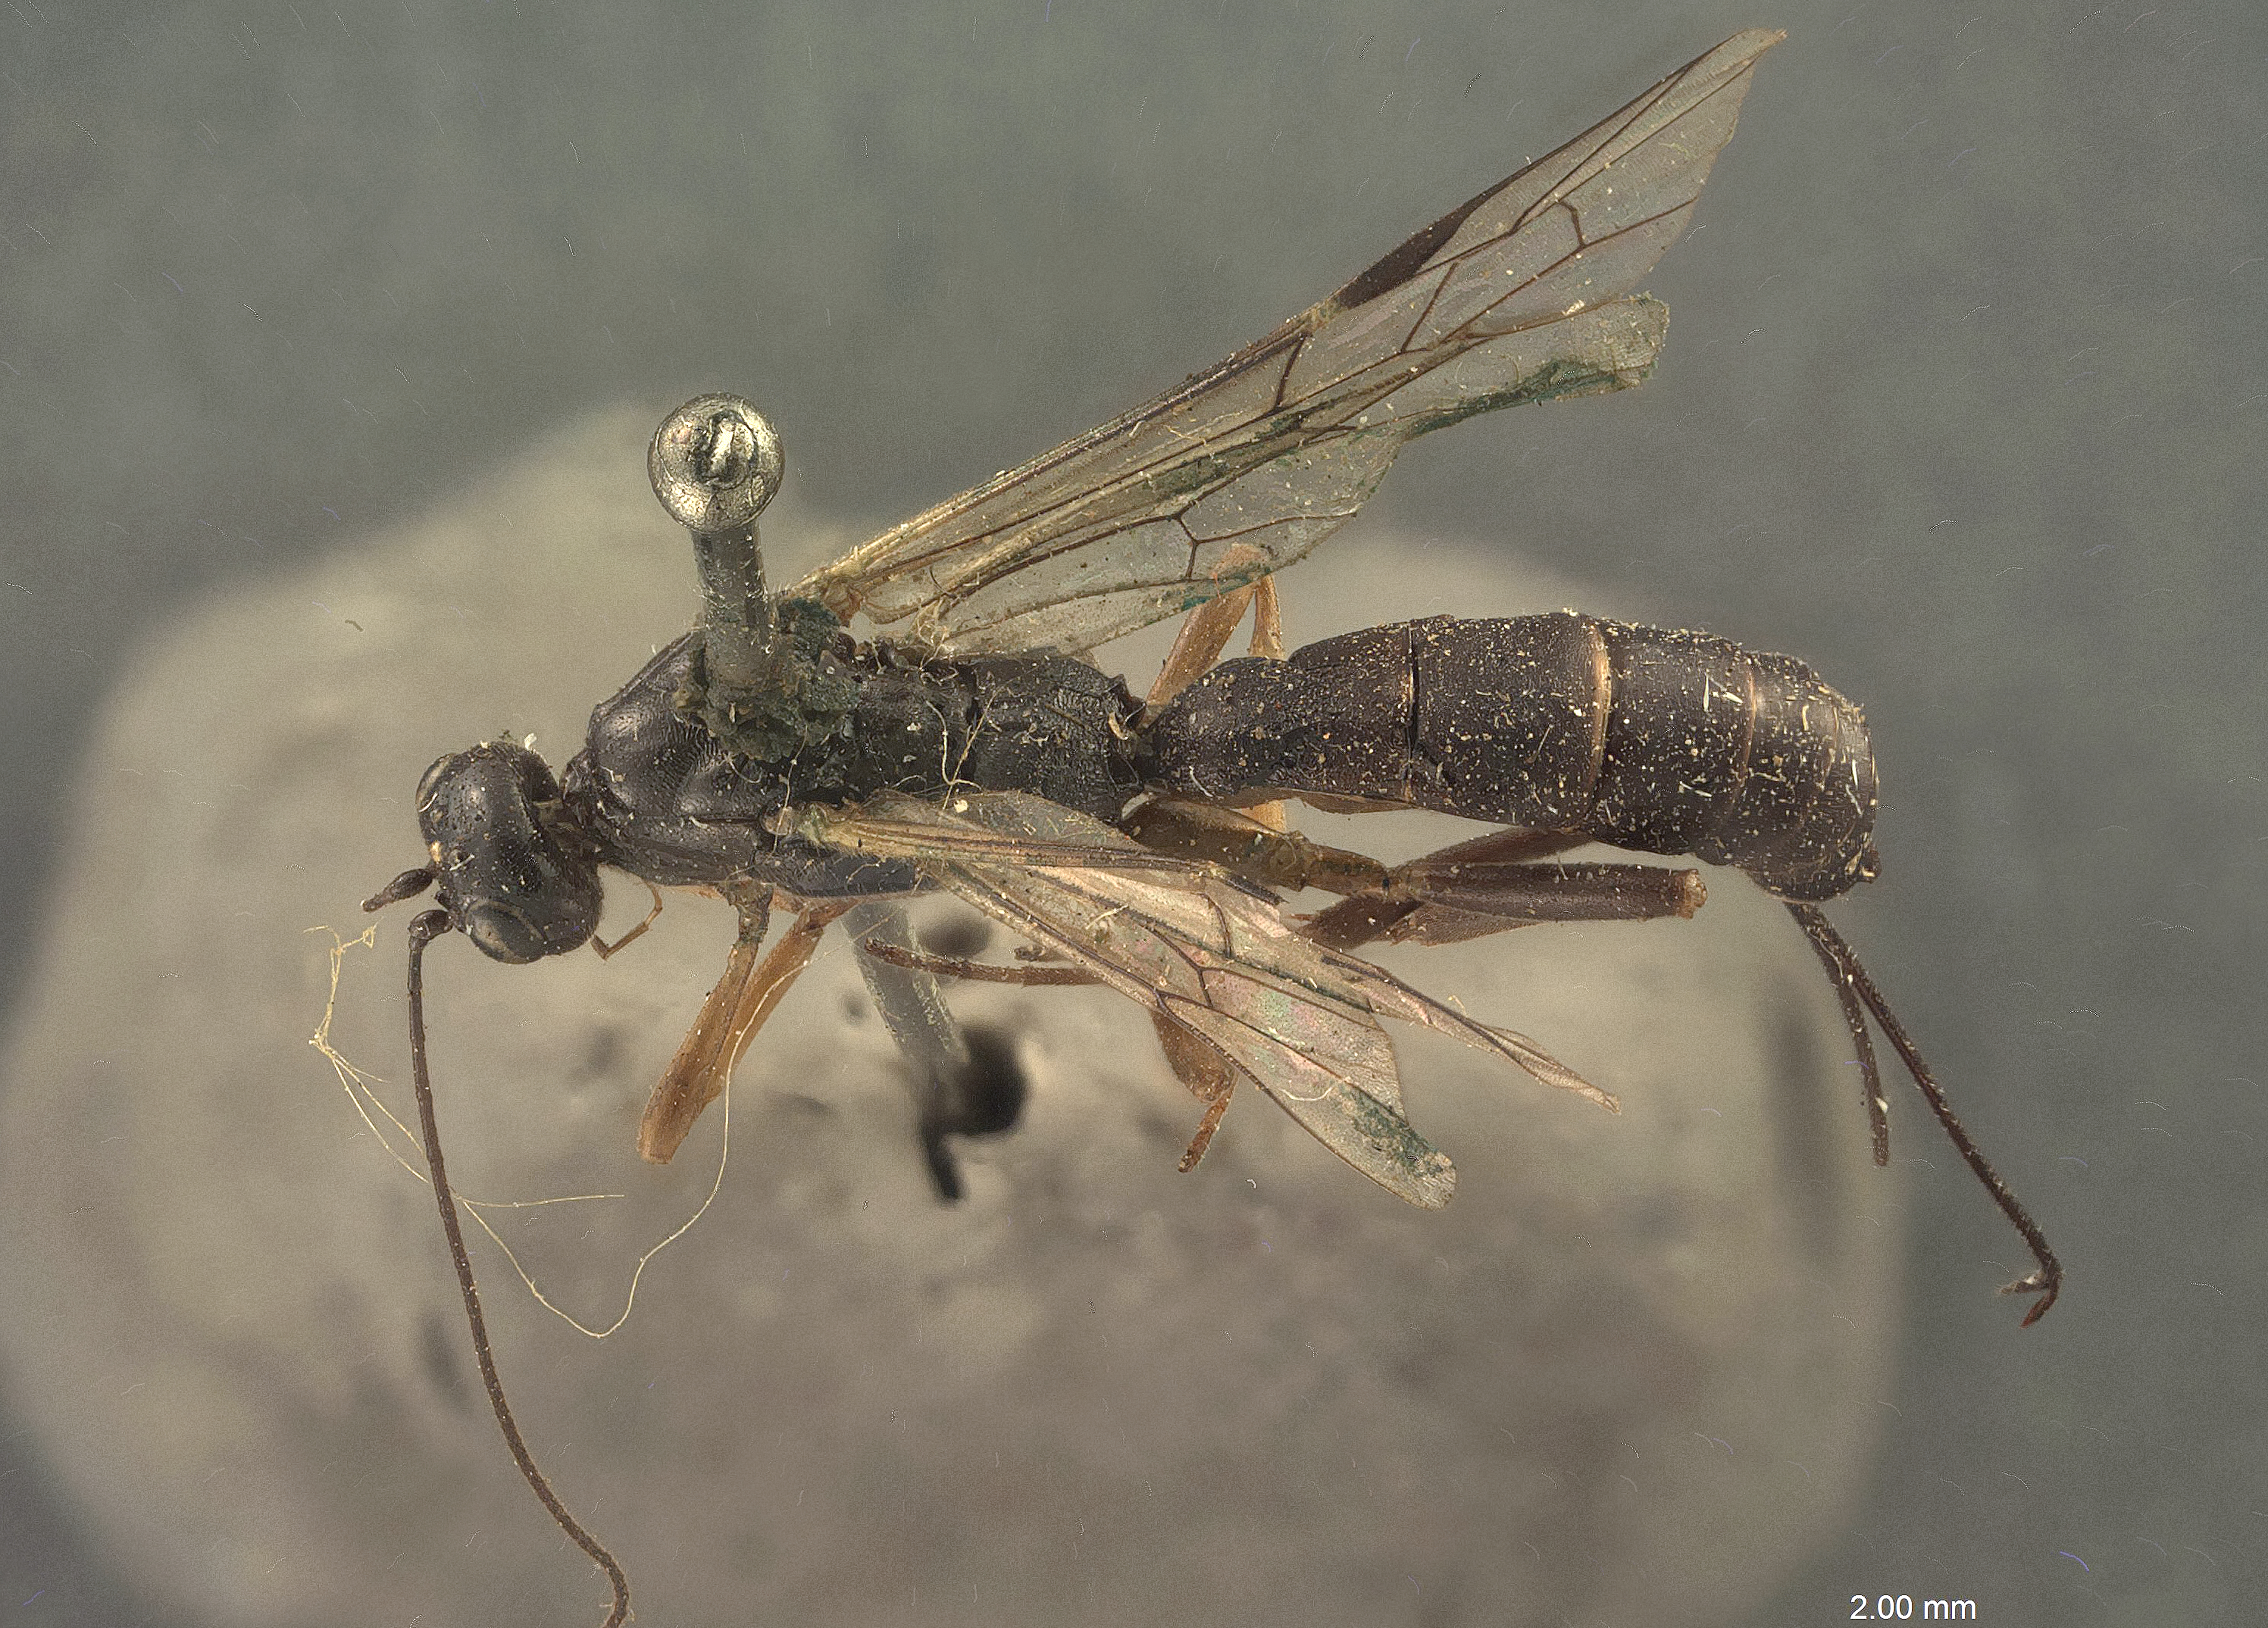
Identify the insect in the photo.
Xylonomus plesius
